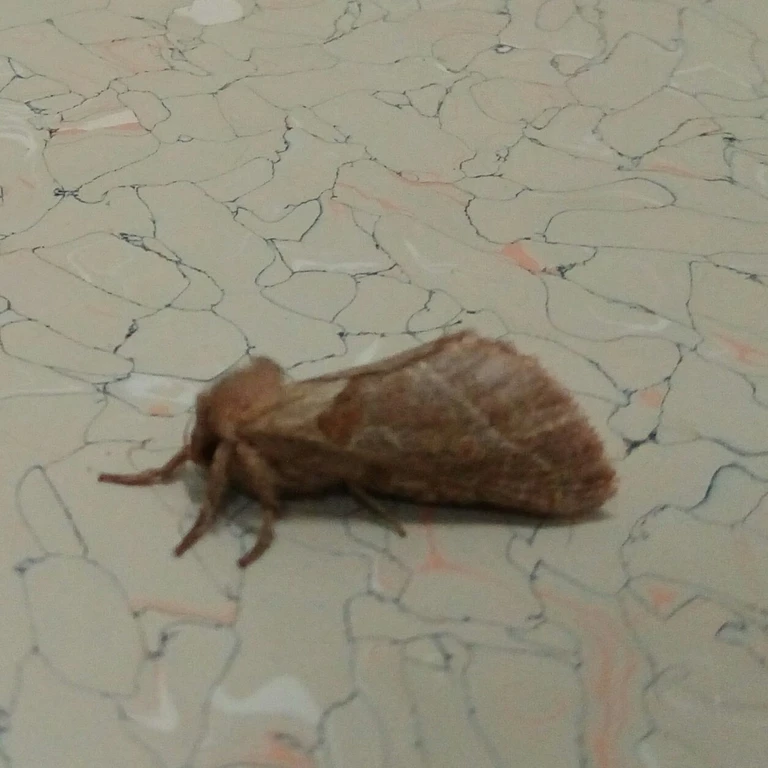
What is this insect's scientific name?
Triodia sylvina
